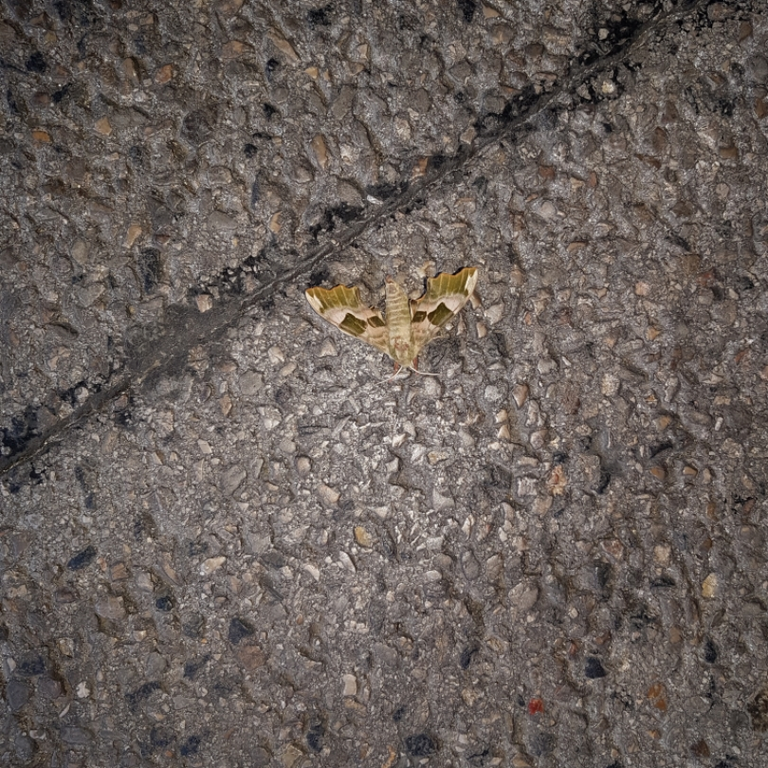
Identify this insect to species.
Mimas tiliae
